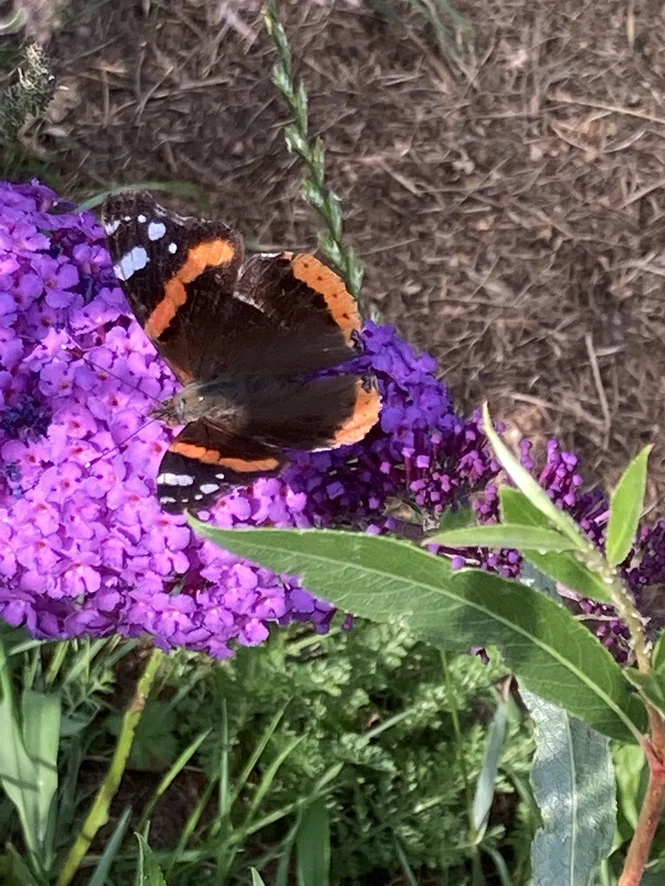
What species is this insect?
Vanessa atalanta
